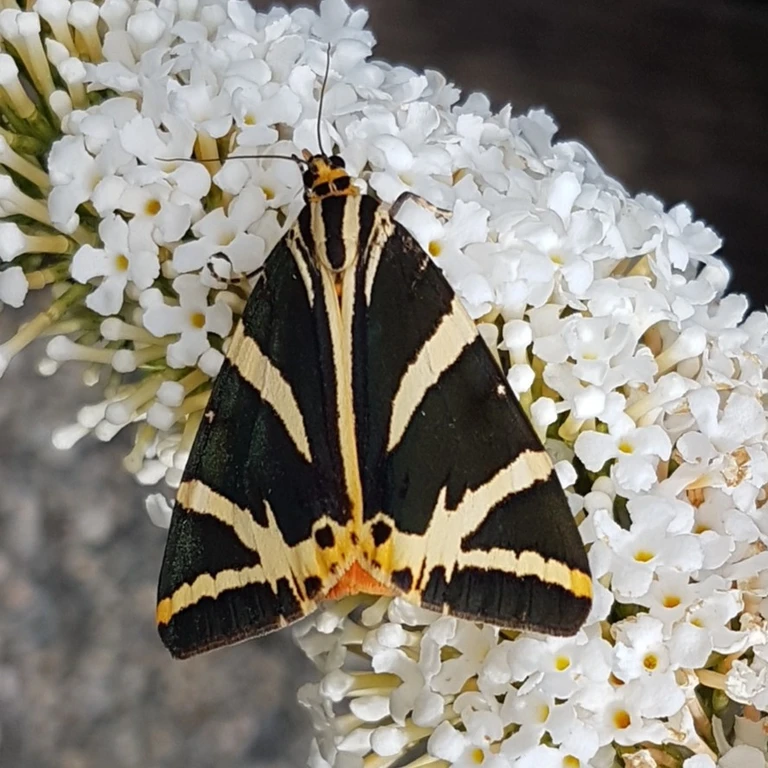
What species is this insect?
Euplagia quadripunctaria
